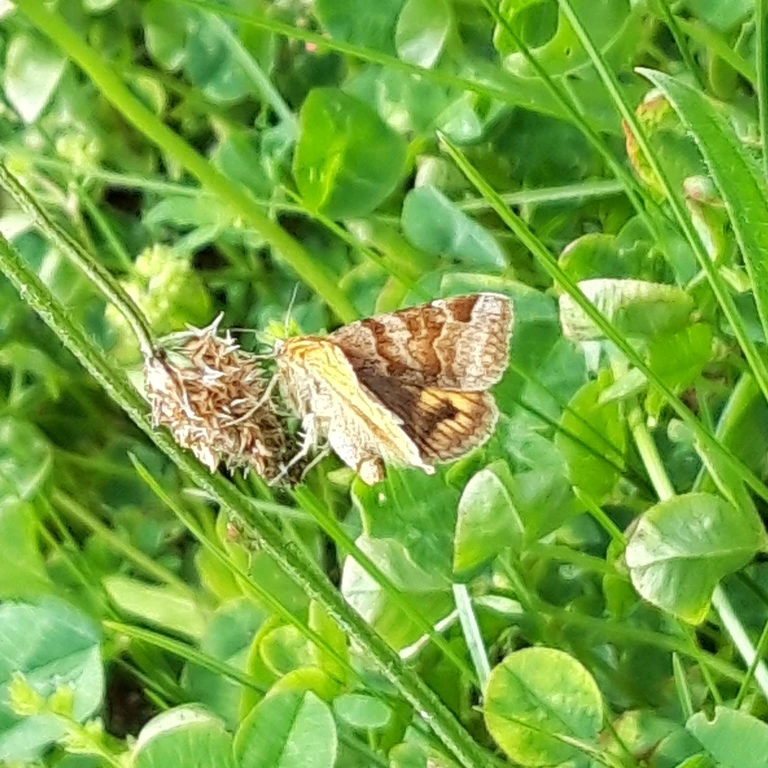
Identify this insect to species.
Euclidia glyphica
